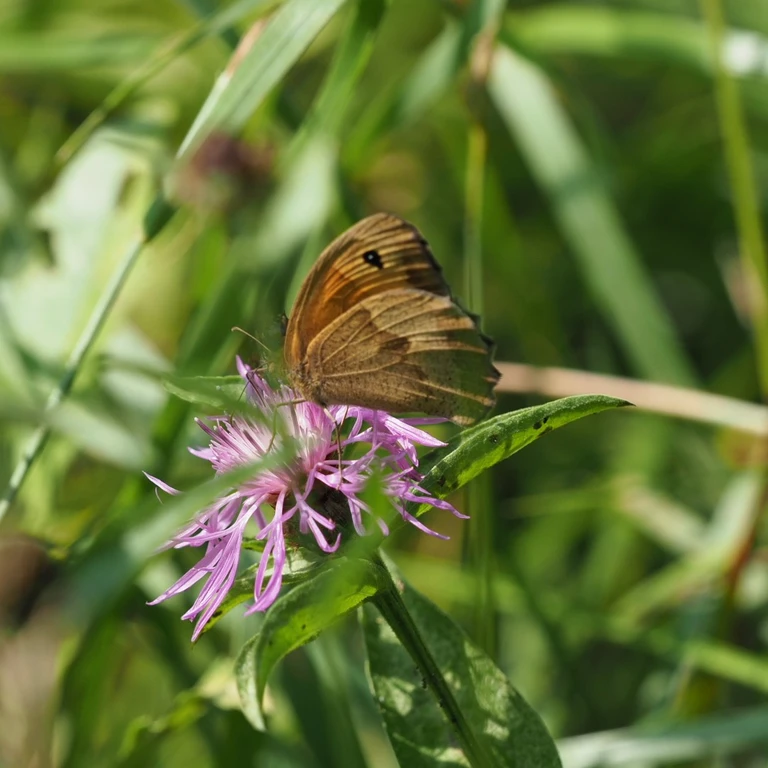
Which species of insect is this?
Maniola jurtina
